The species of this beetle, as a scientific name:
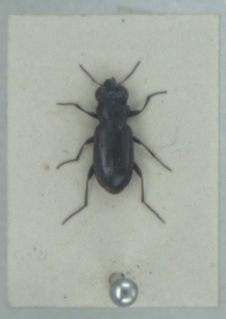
Notiophilus aquaticus
